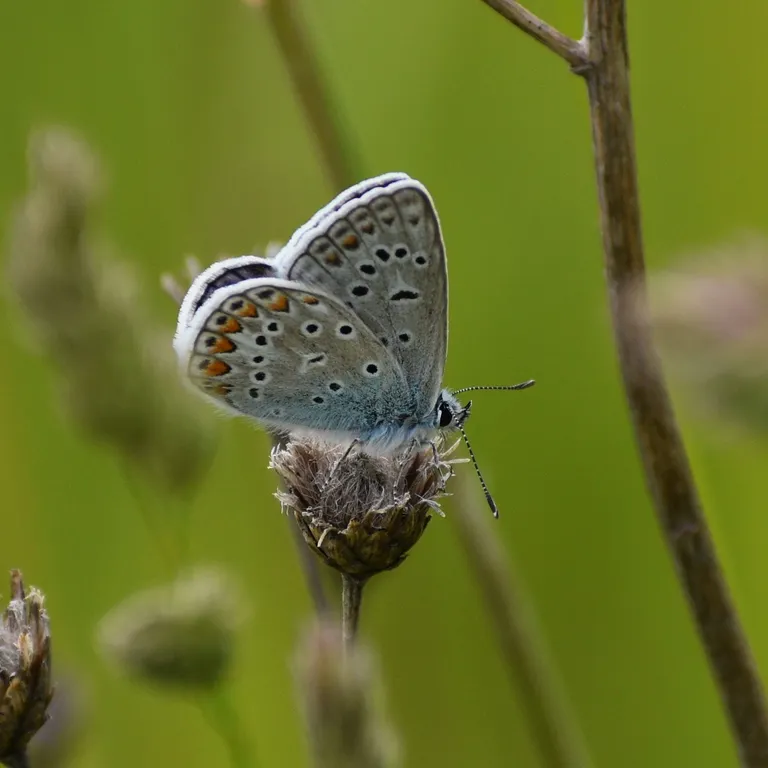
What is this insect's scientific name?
Polyommatus icarus
